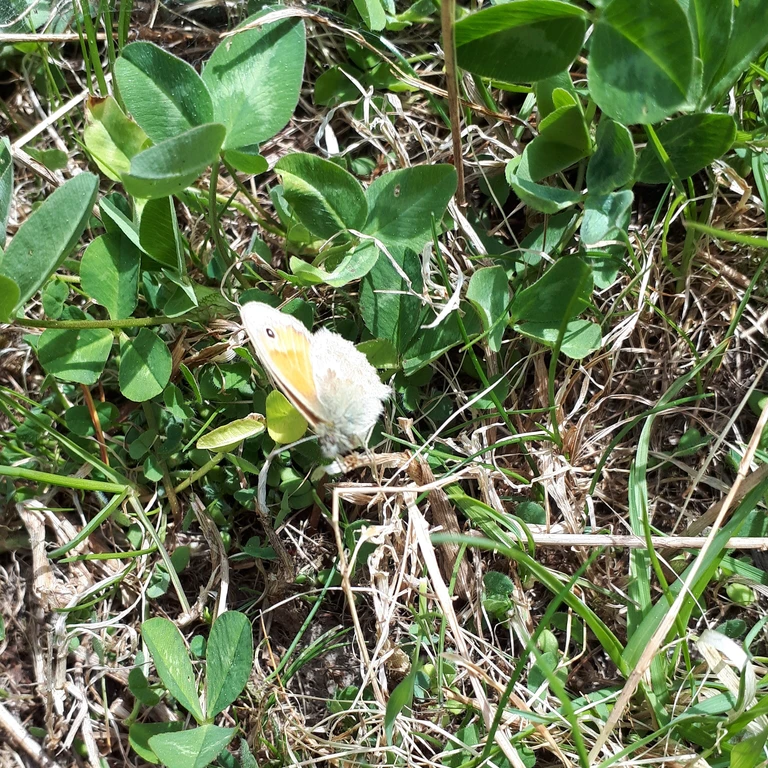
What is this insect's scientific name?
Coenonympha pamphilus
